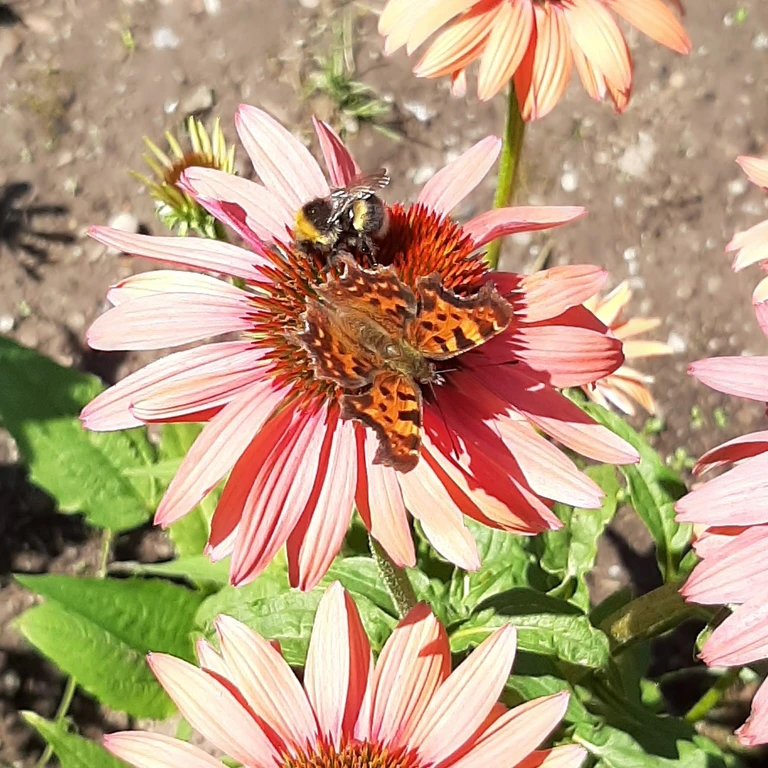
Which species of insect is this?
Polygonia c-album
